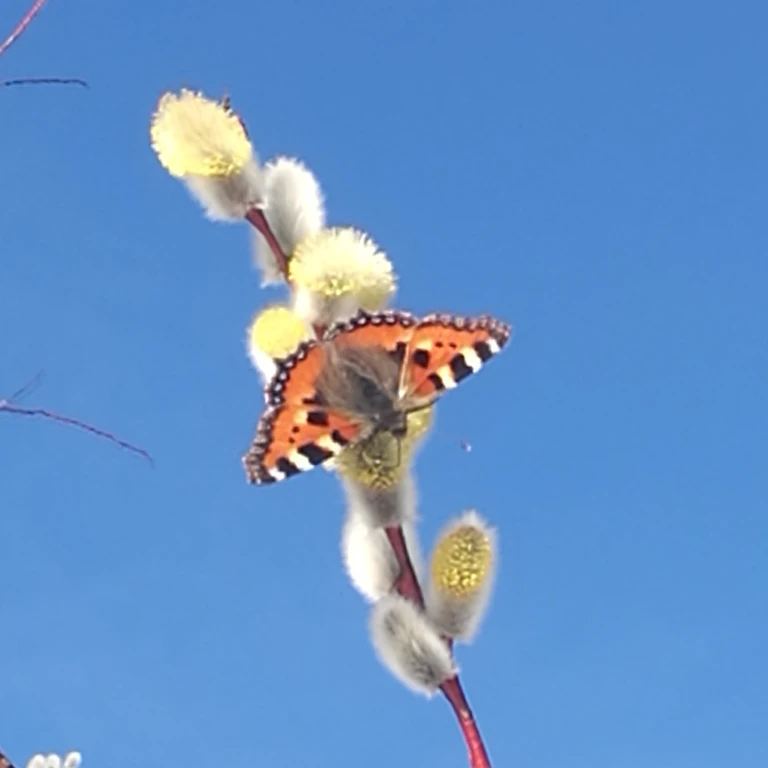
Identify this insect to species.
Aglais urticae
